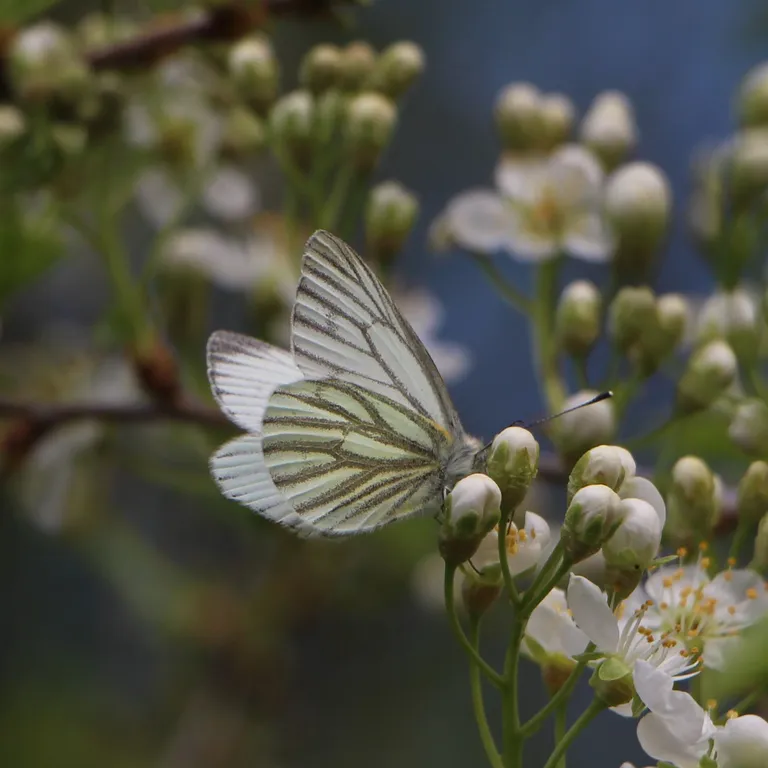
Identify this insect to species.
Pieris napi
